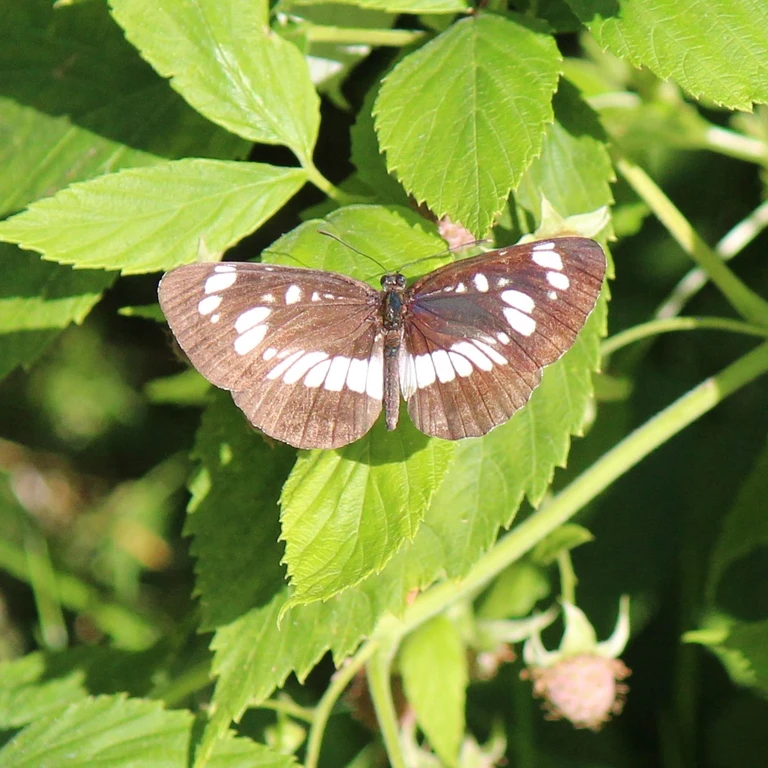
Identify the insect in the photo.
Neptis rivularis
